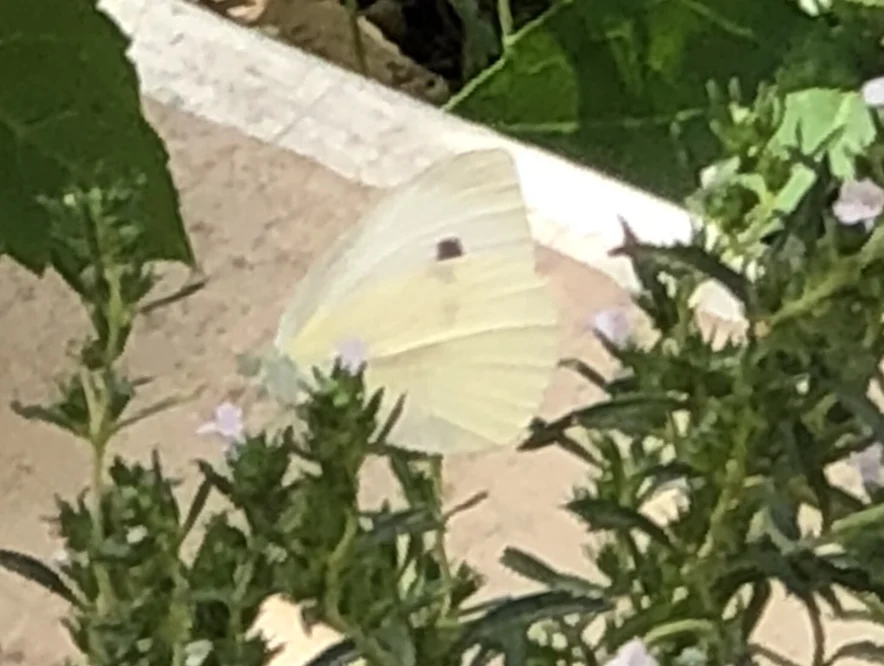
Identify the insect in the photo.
Pieris rapae
